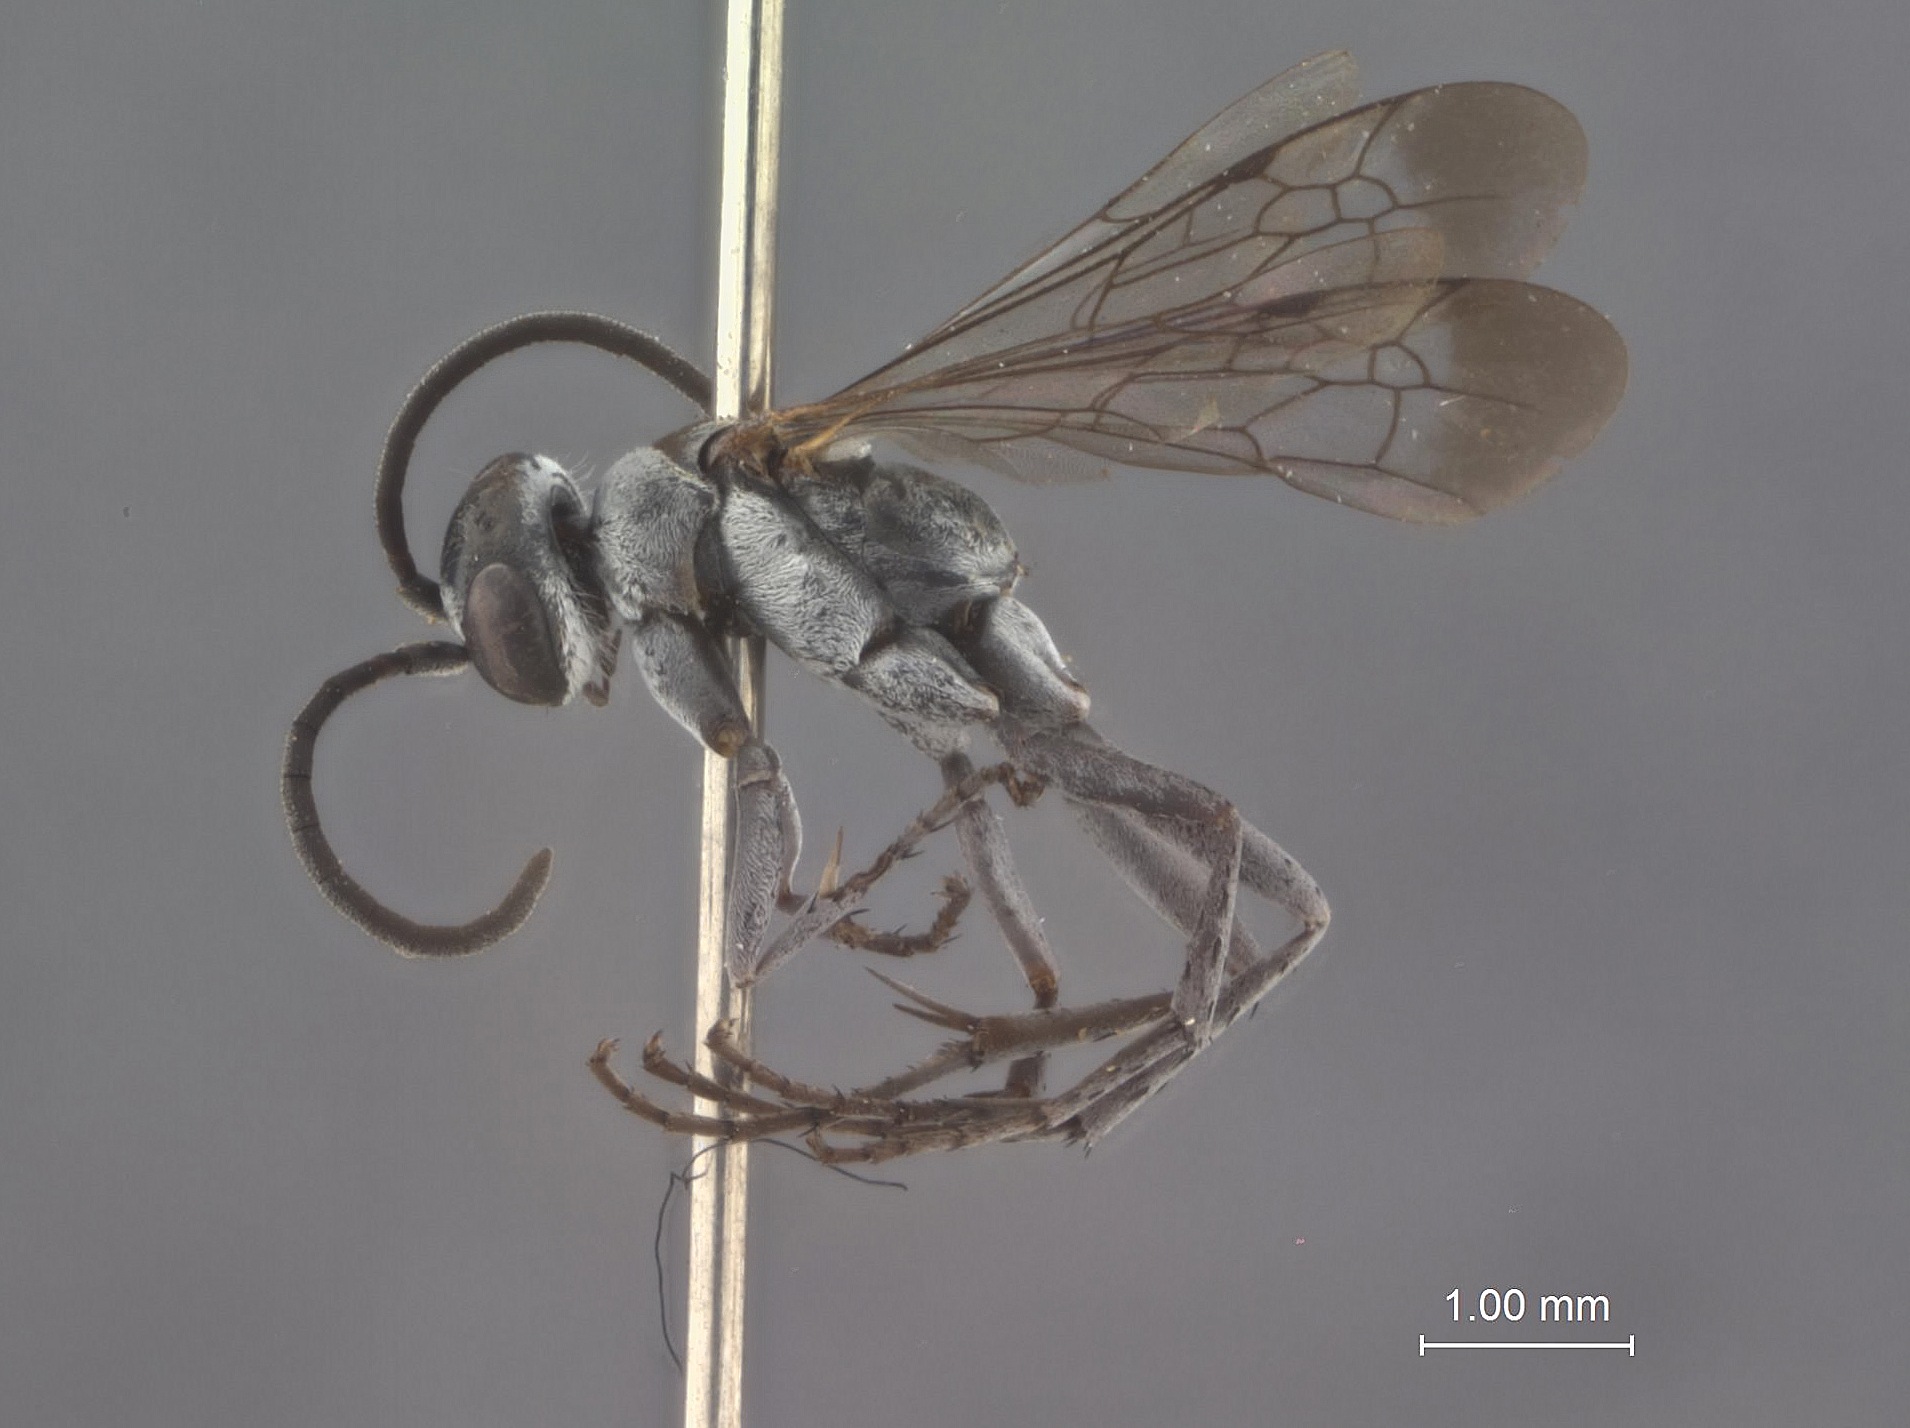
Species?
Pompilus tsou
